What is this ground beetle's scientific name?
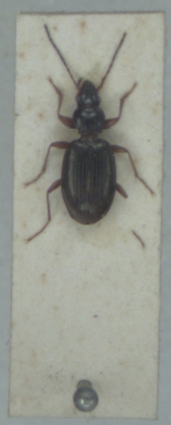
Bembidion stephensii
